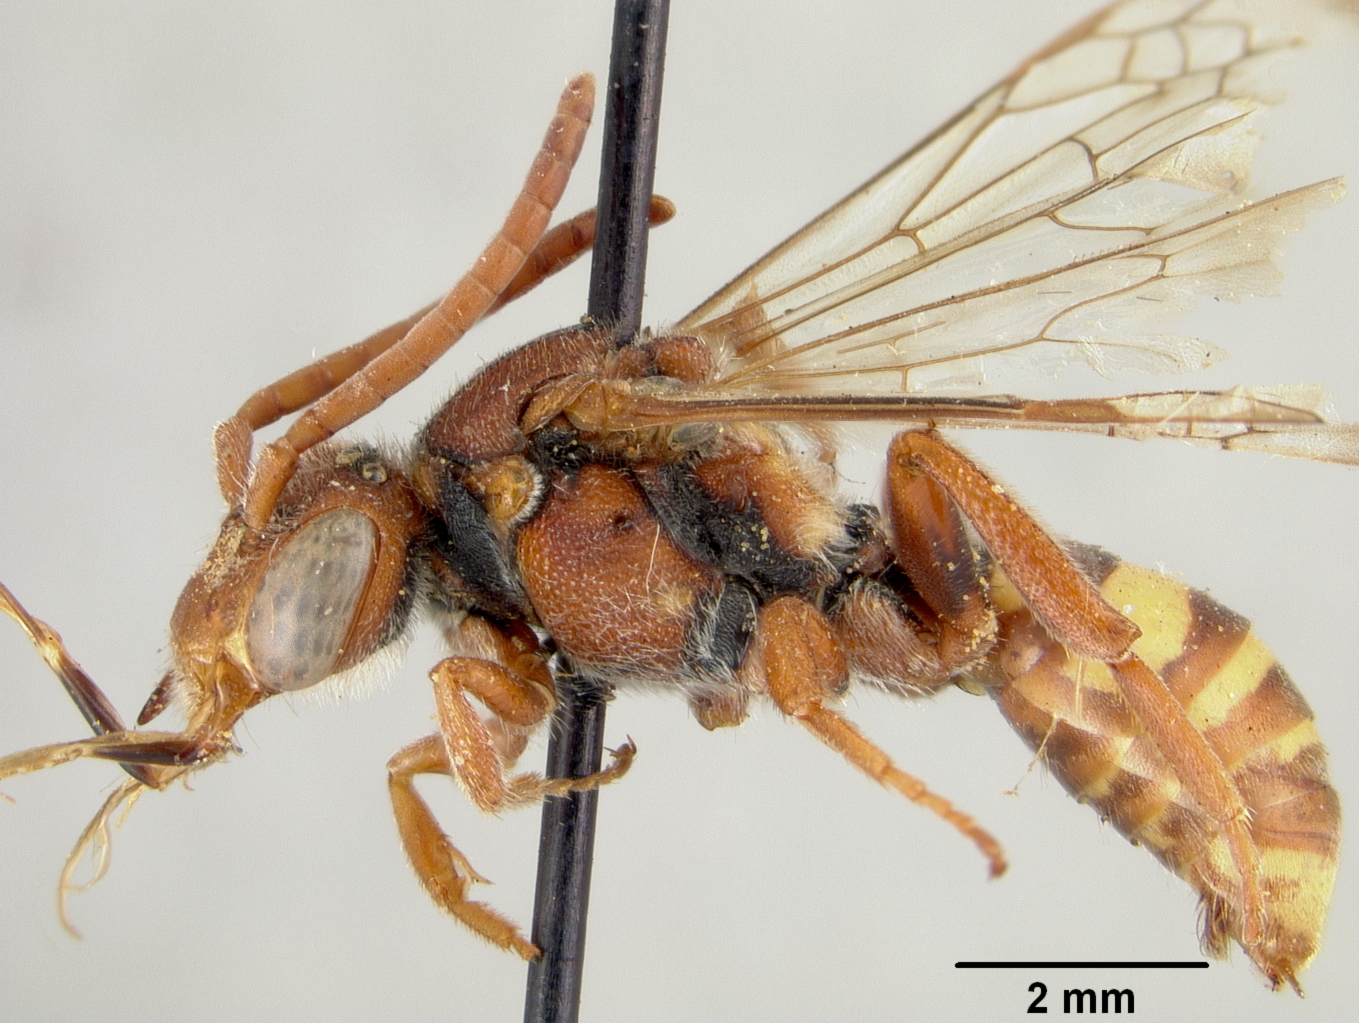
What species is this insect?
Nomada rhodoxantha
